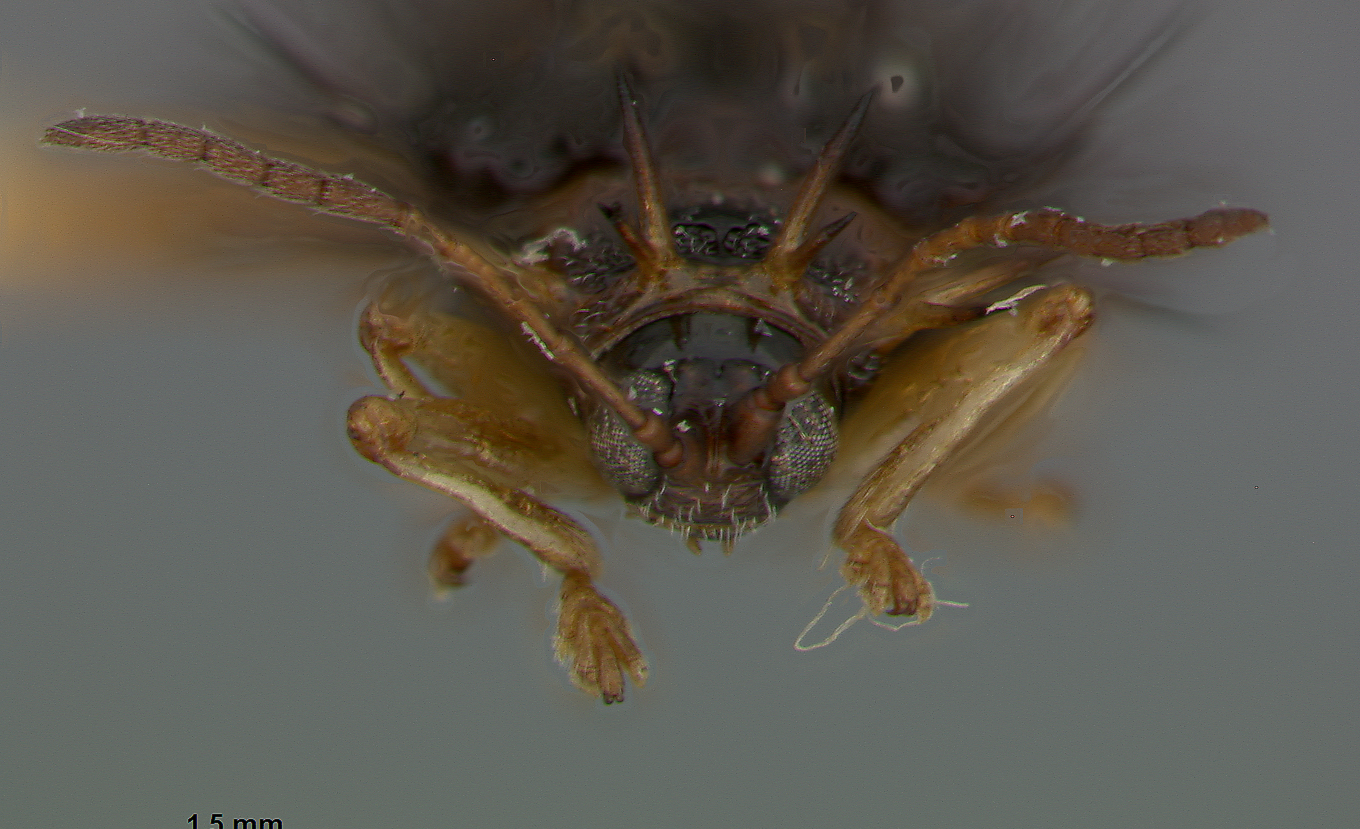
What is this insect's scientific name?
Dactylispa approximata
